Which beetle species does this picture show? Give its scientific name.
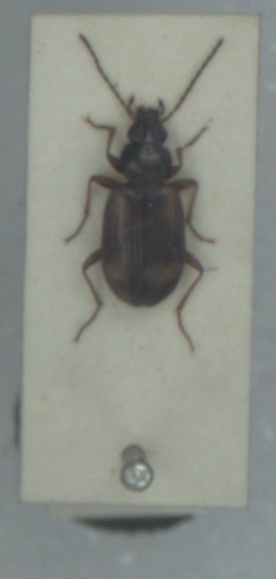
Bembidion bruxellense
